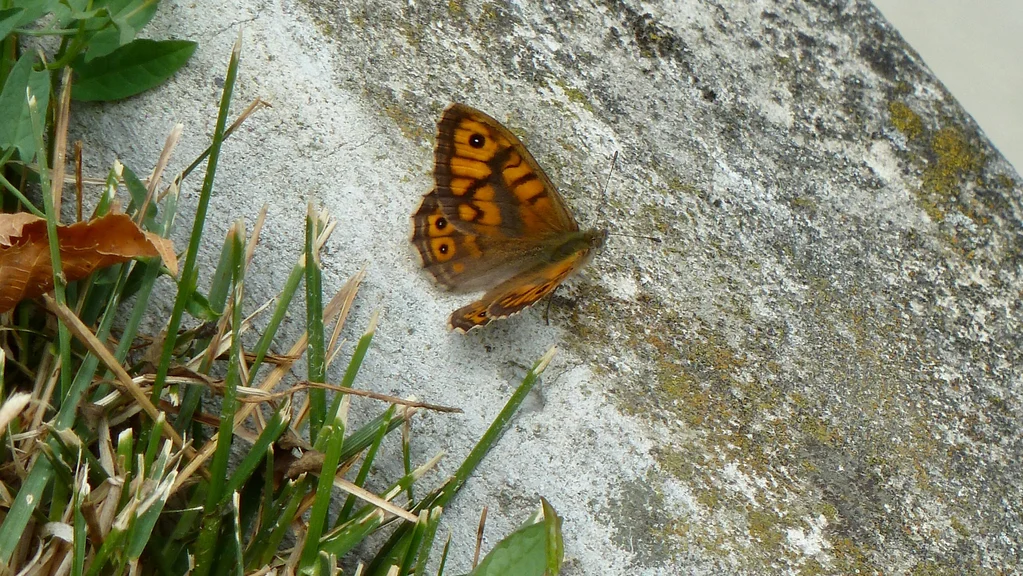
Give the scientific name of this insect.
Lasiommata megera (also Pararge megera)
